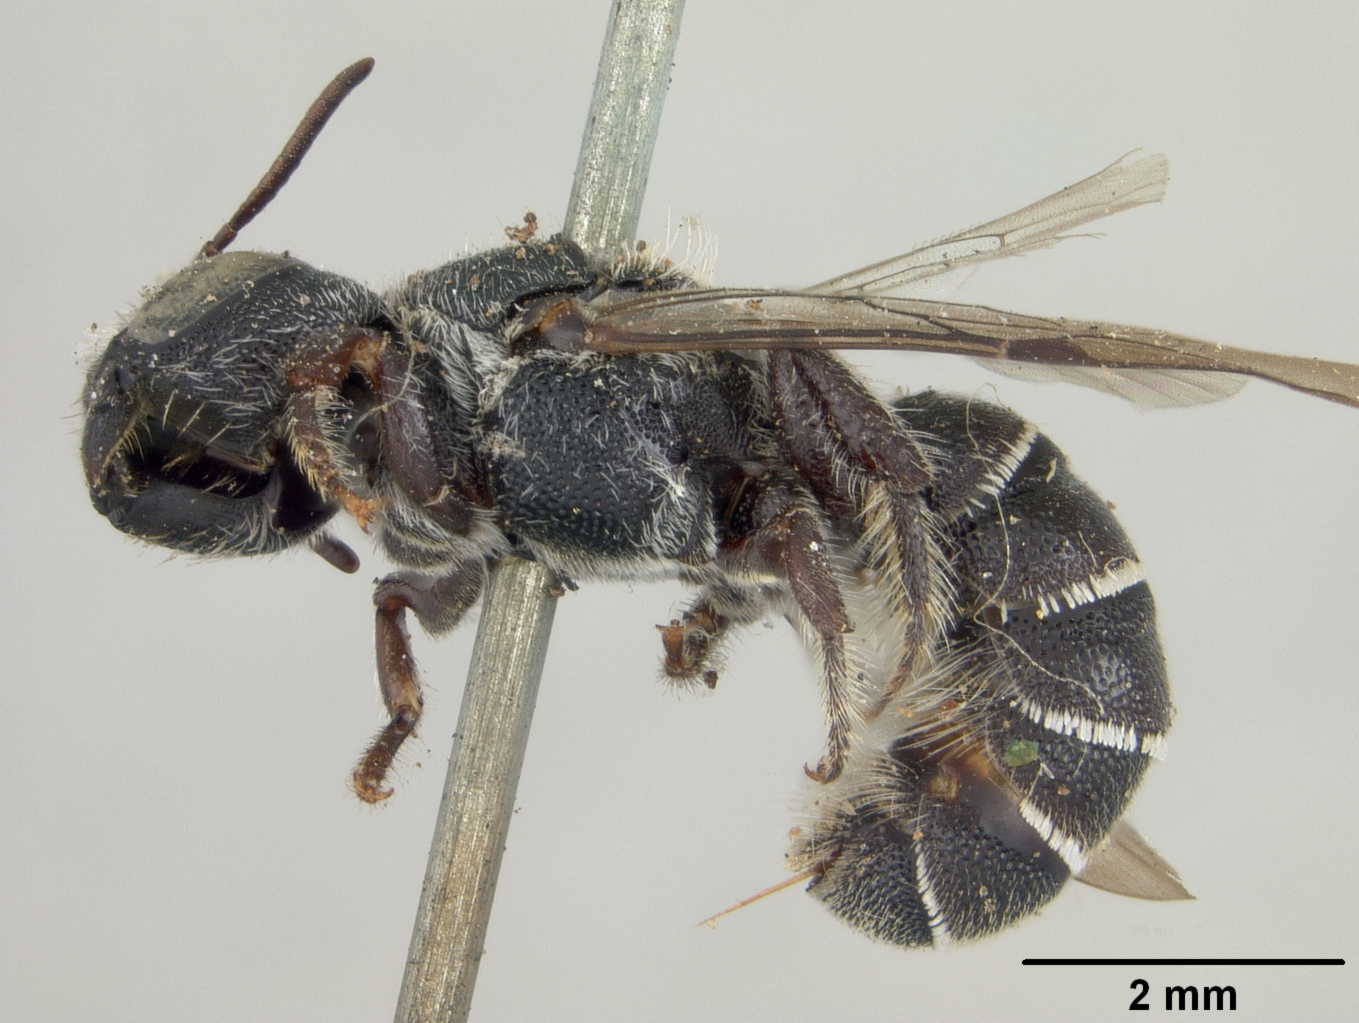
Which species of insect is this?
Heriades gracilior
